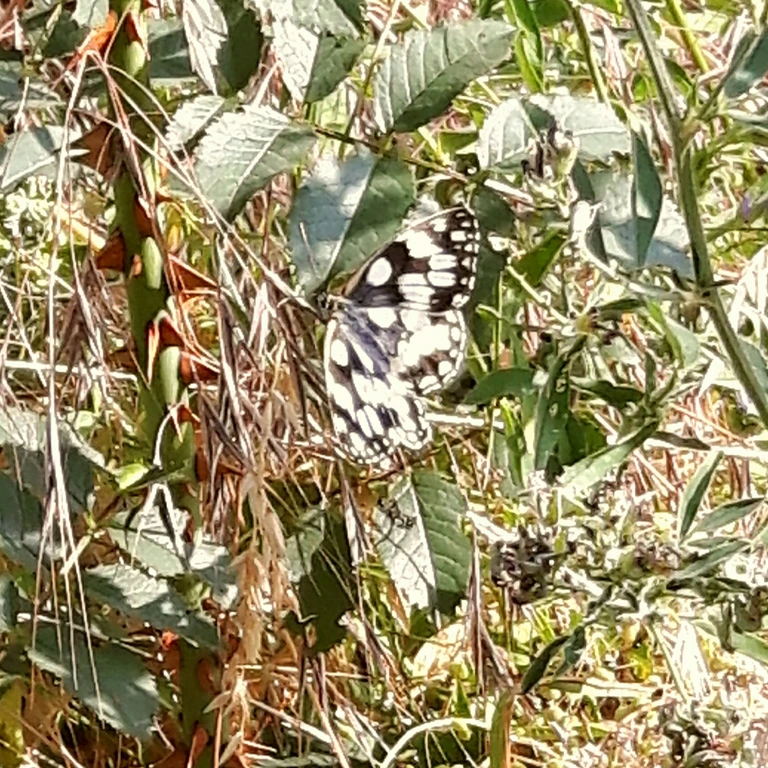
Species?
Melanargia galathea
